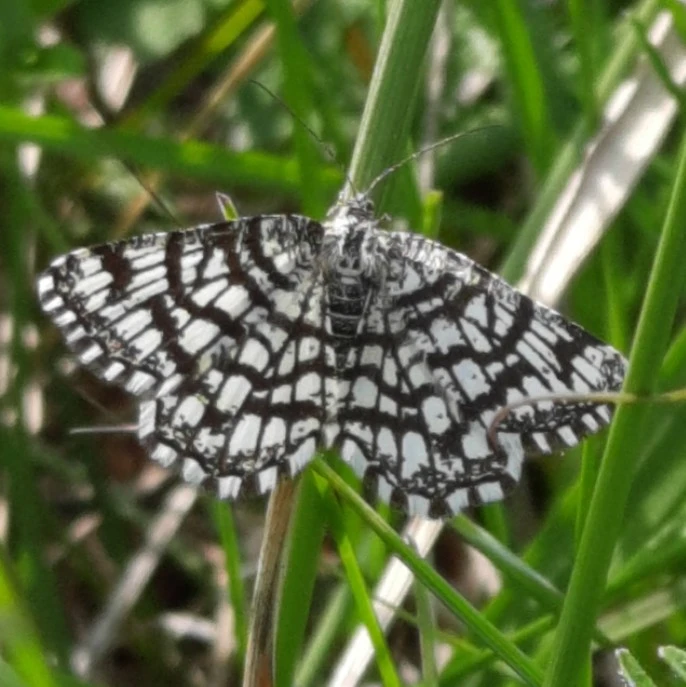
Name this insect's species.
Chiasmia clathrata
